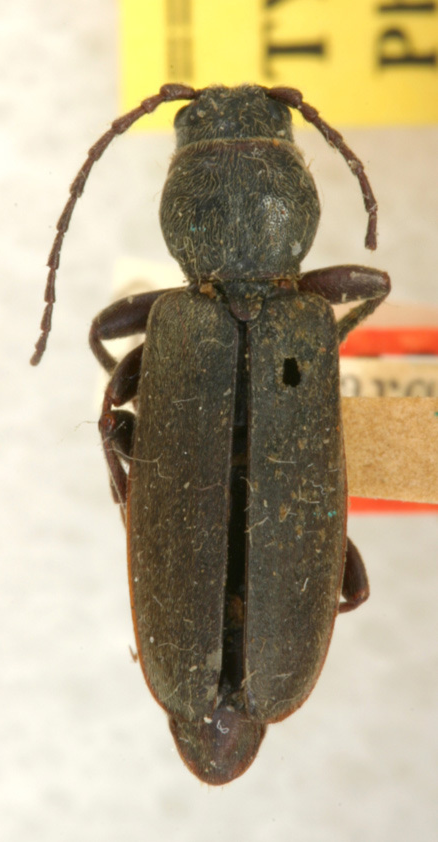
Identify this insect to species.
Tetropium schwarzianum
